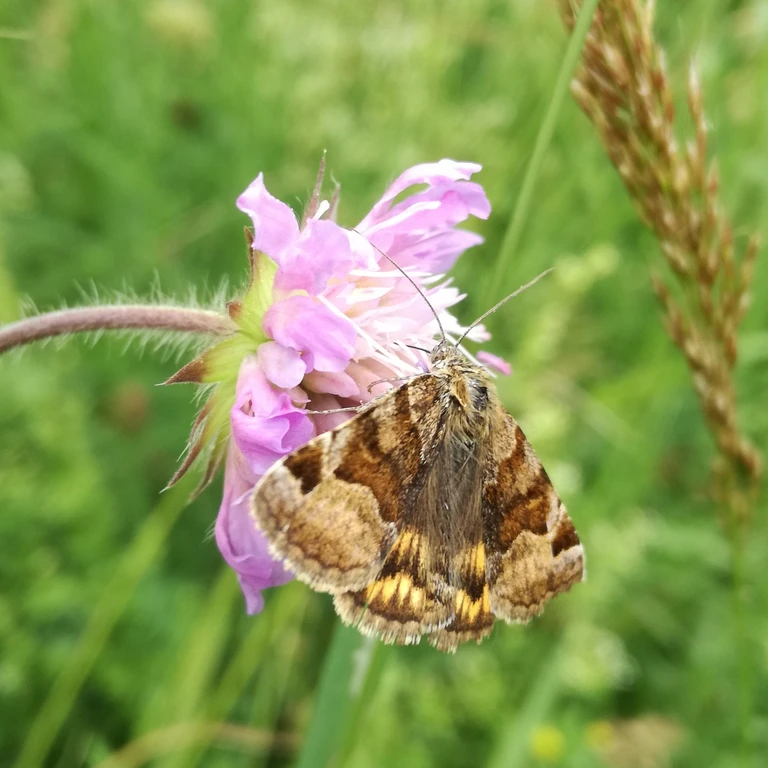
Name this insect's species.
Euclidia glyphica
